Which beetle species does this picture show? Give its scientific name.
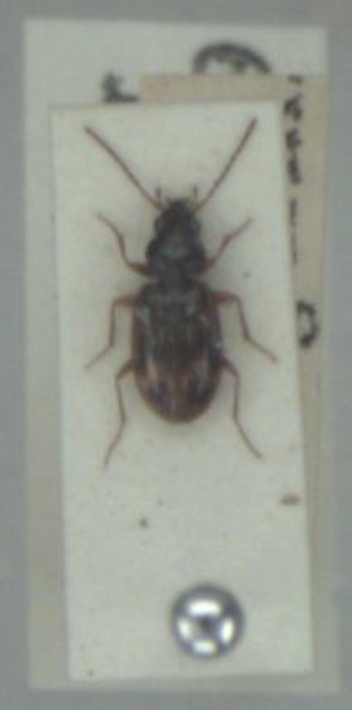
Bembidion fumigatum
